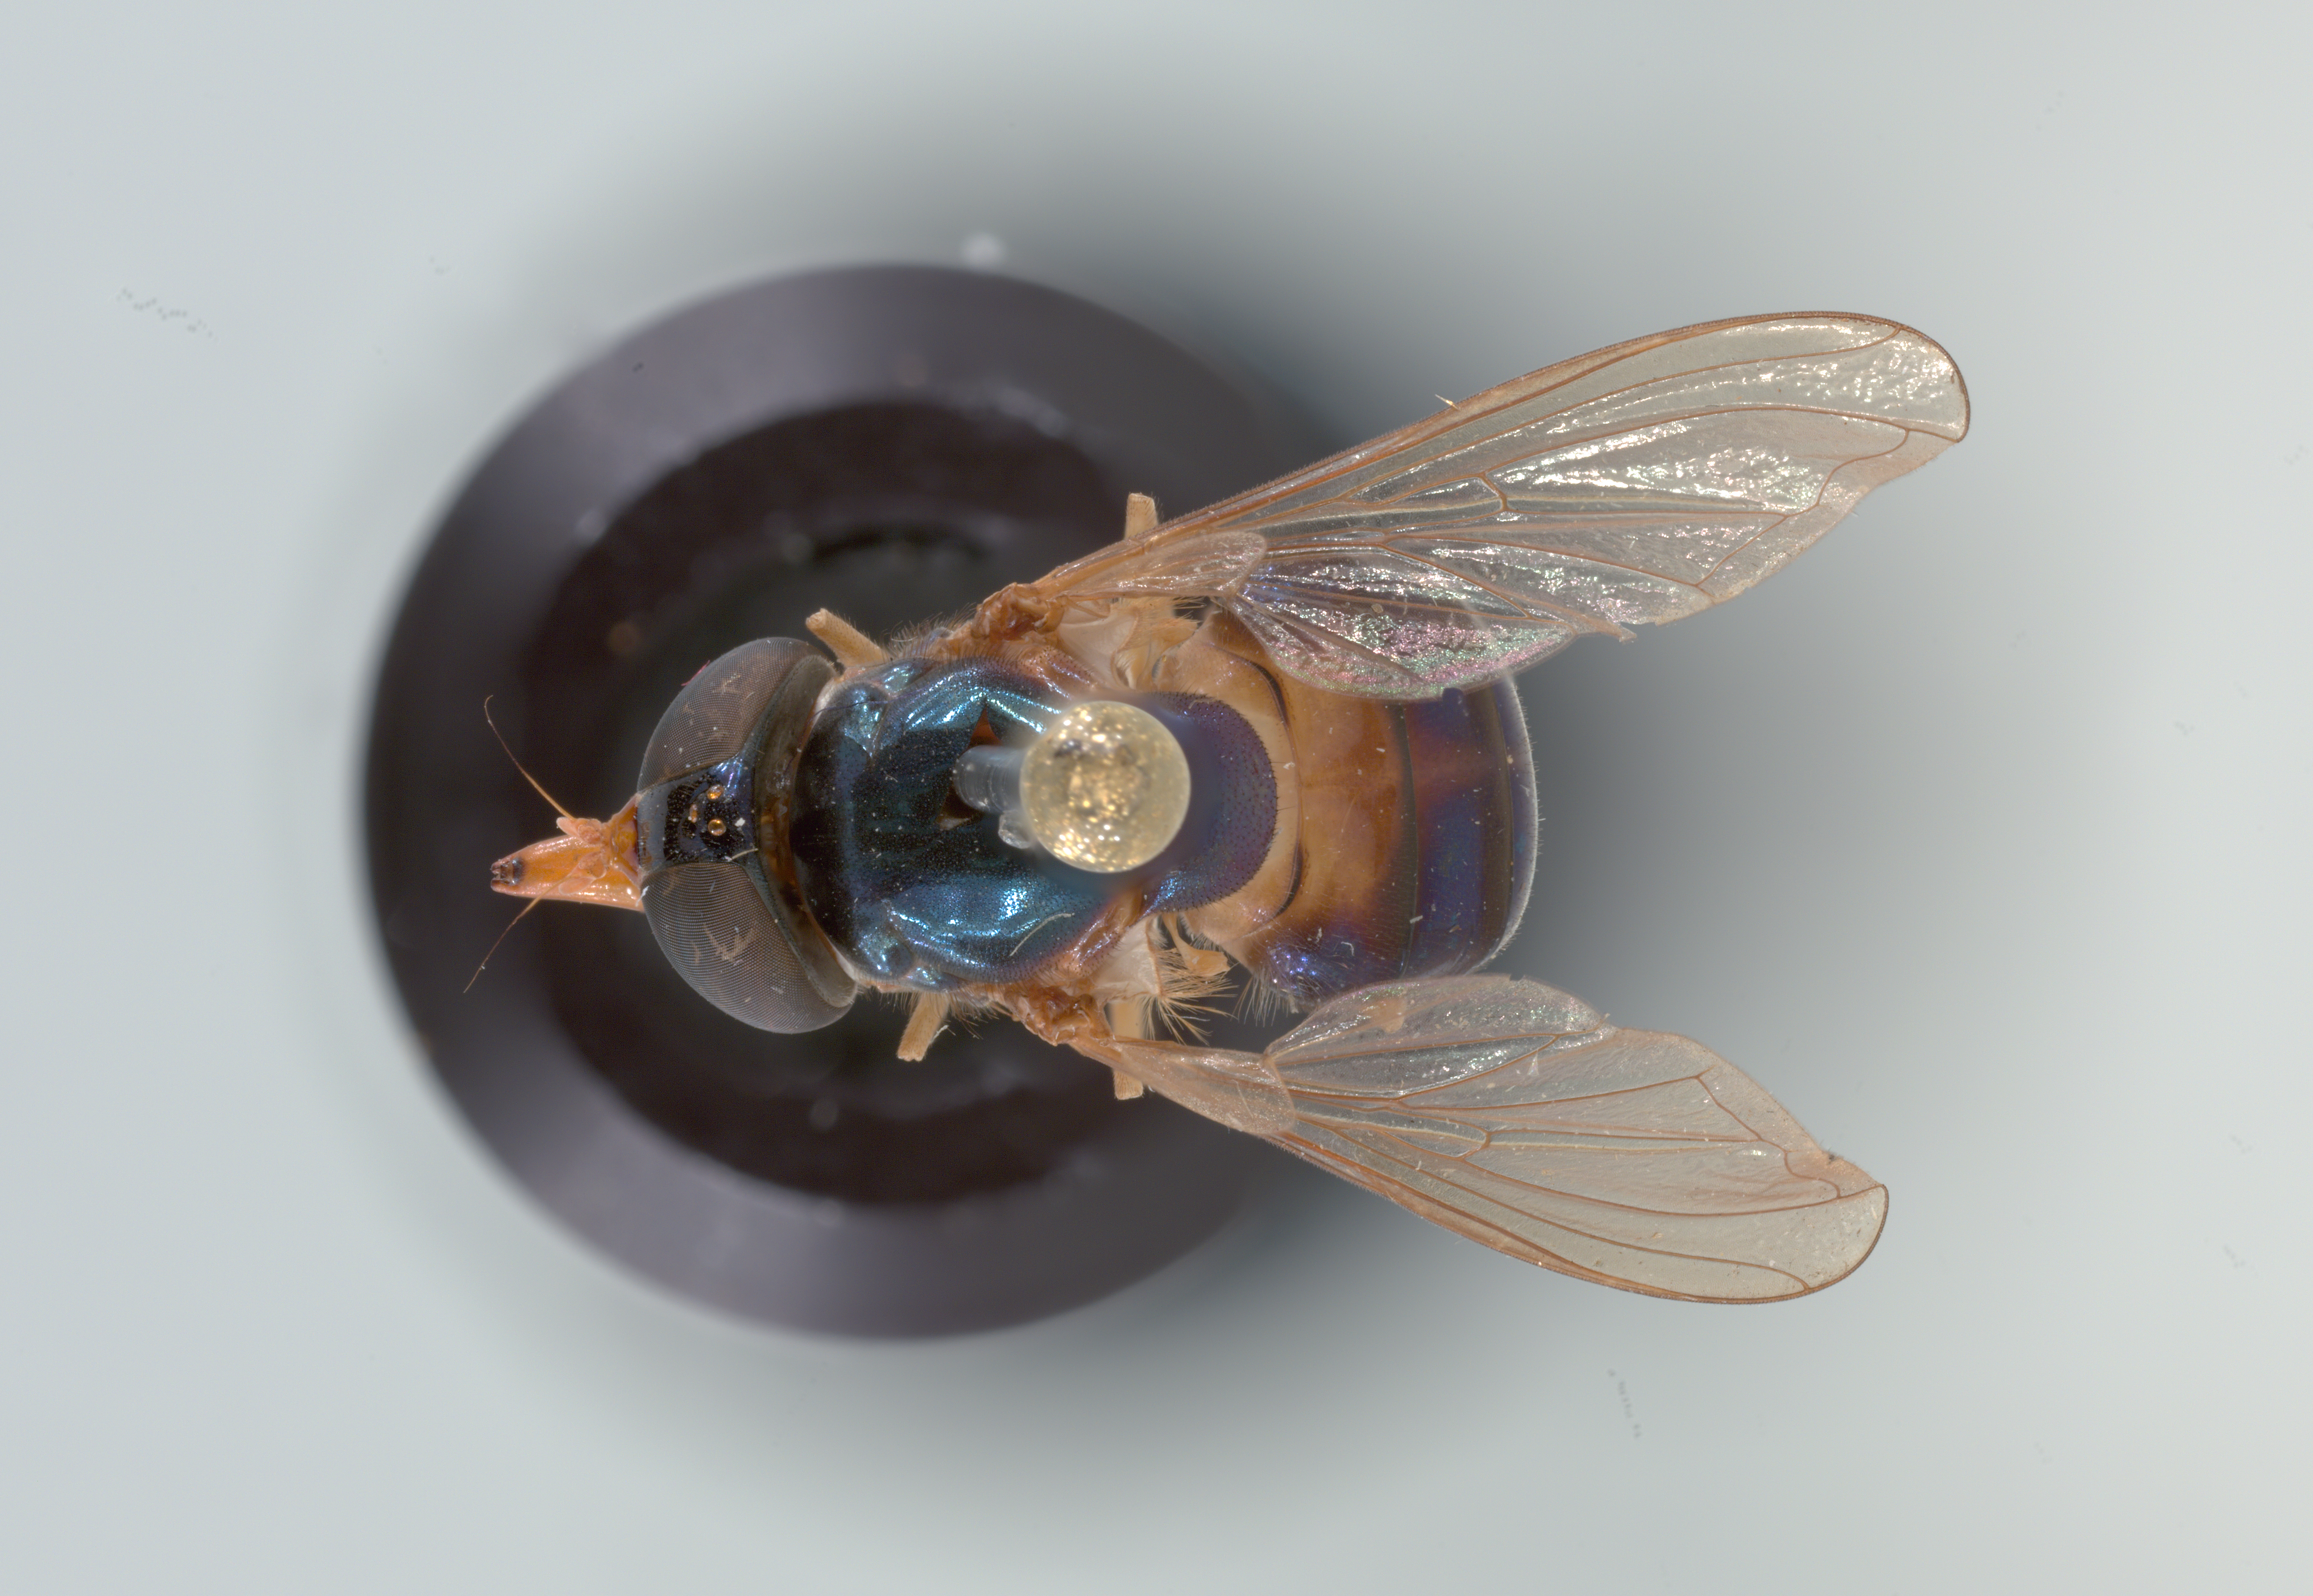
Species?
Rhingia caerulescens
